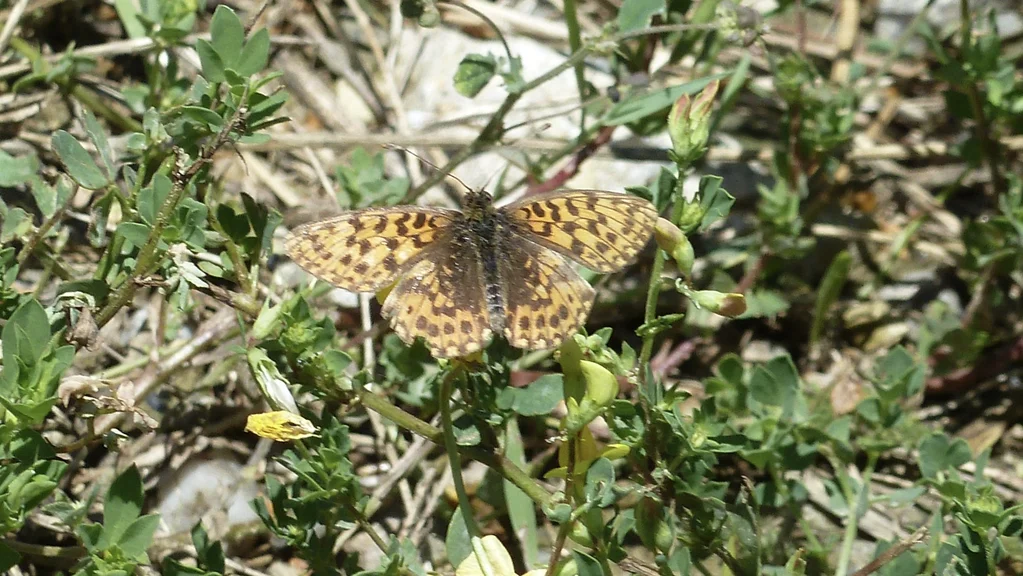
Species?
Boloria dia
